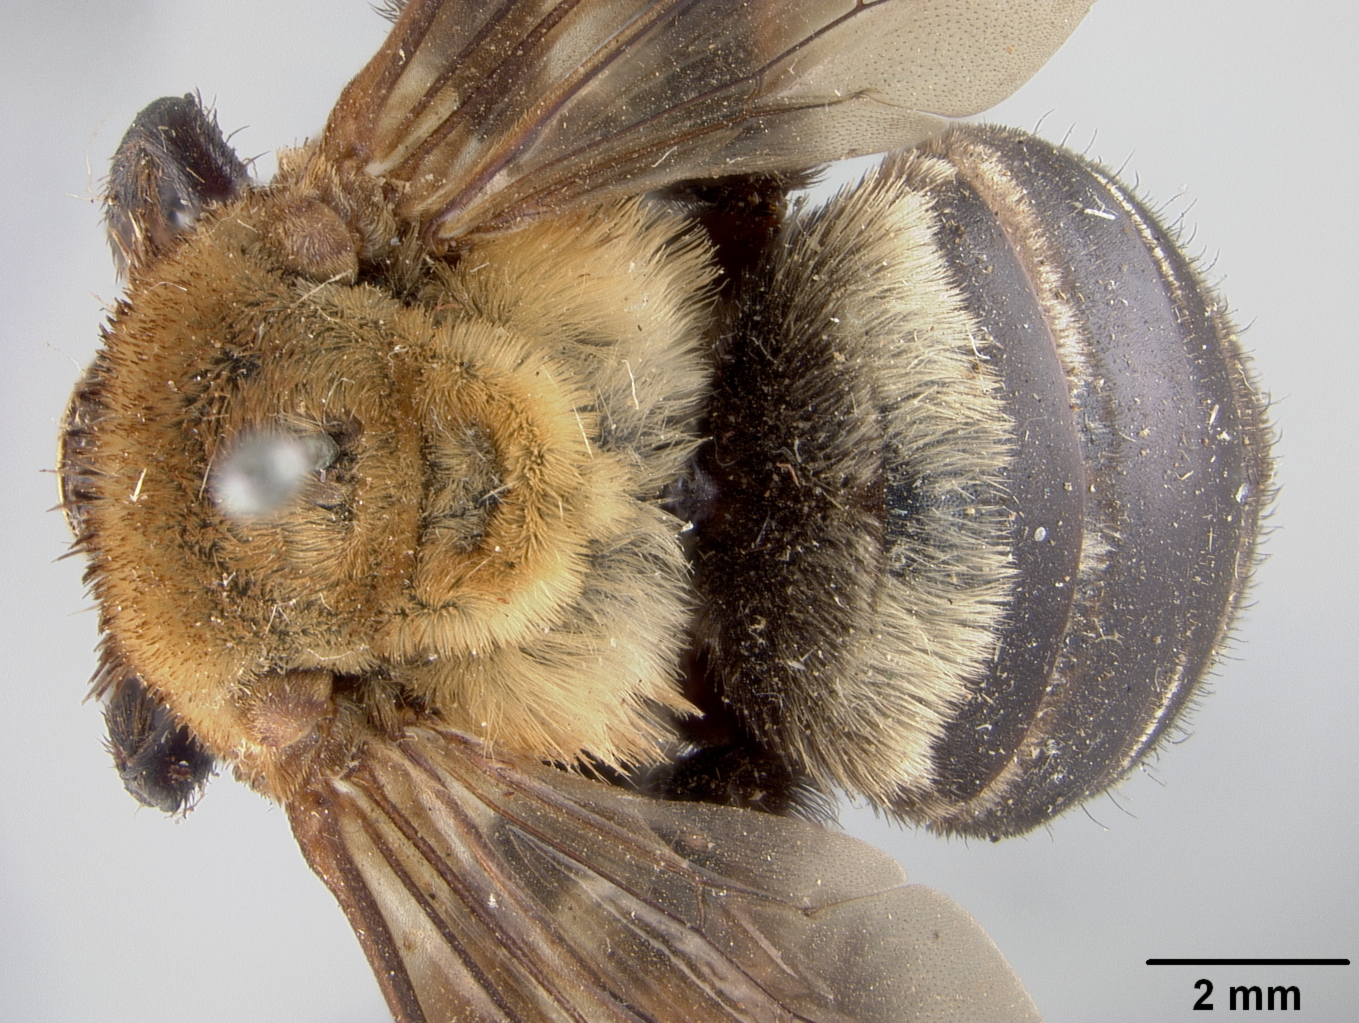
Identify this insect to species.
Melissodes atripes
